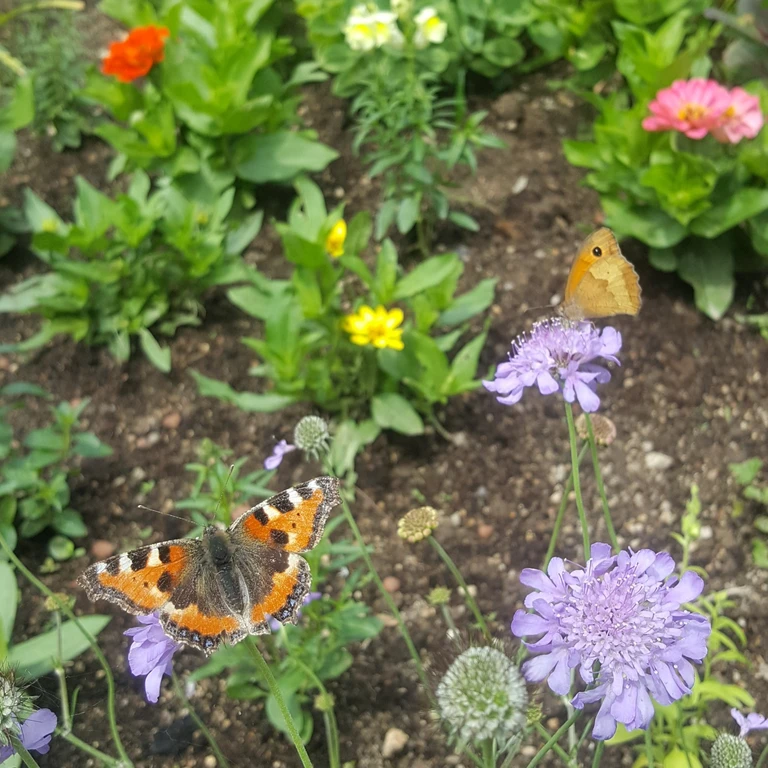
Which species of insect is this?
Aglais urticae
